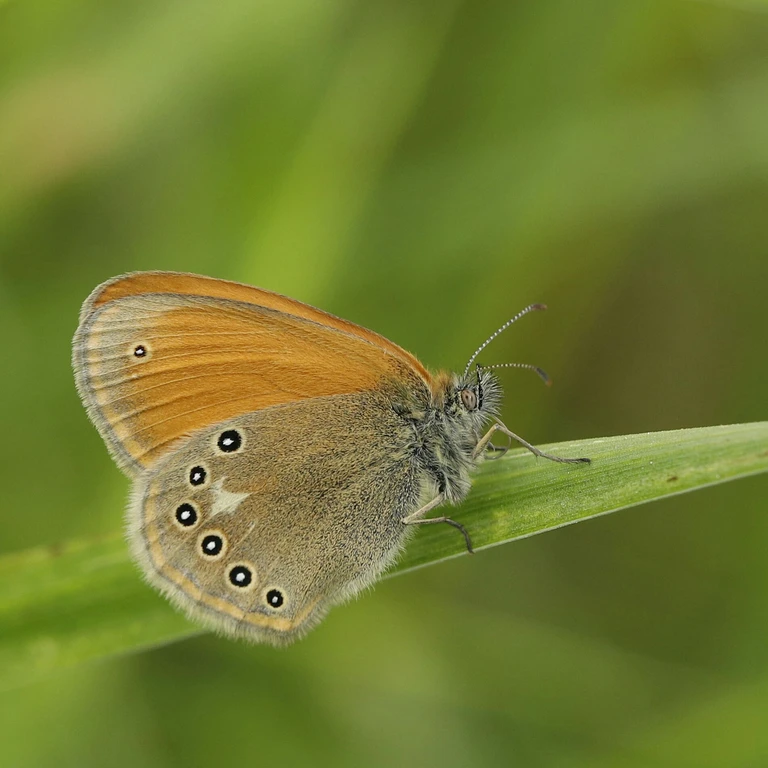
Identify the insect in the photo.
Coenonympha glycerion (also Coenonympha iphis)
